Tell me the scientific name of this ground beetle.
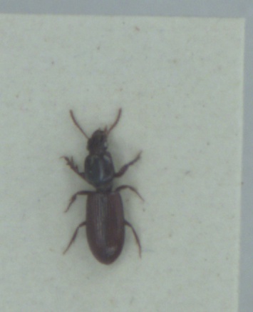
Clivina collaris
